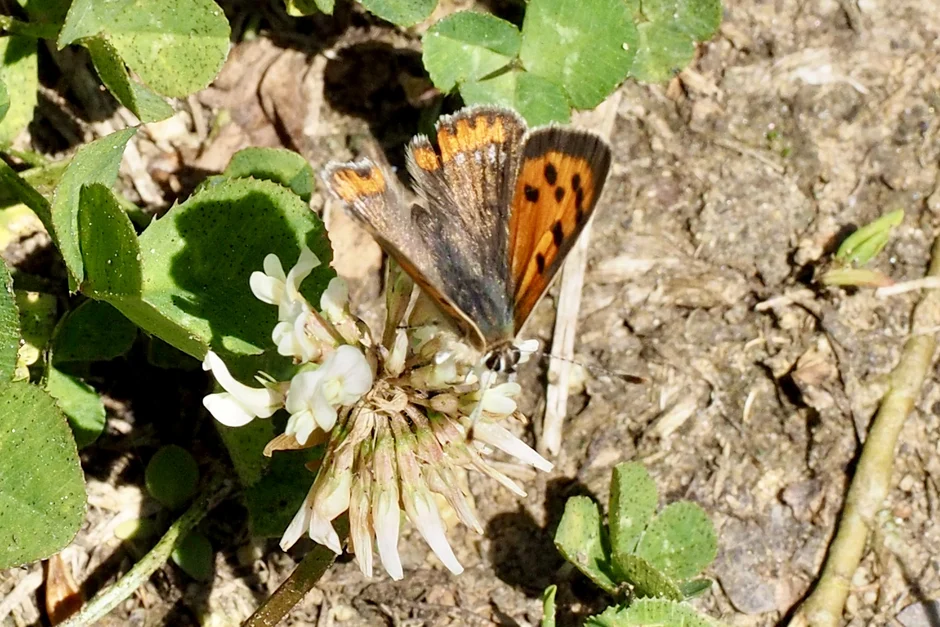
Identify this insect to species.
Lycaena phlaeas
